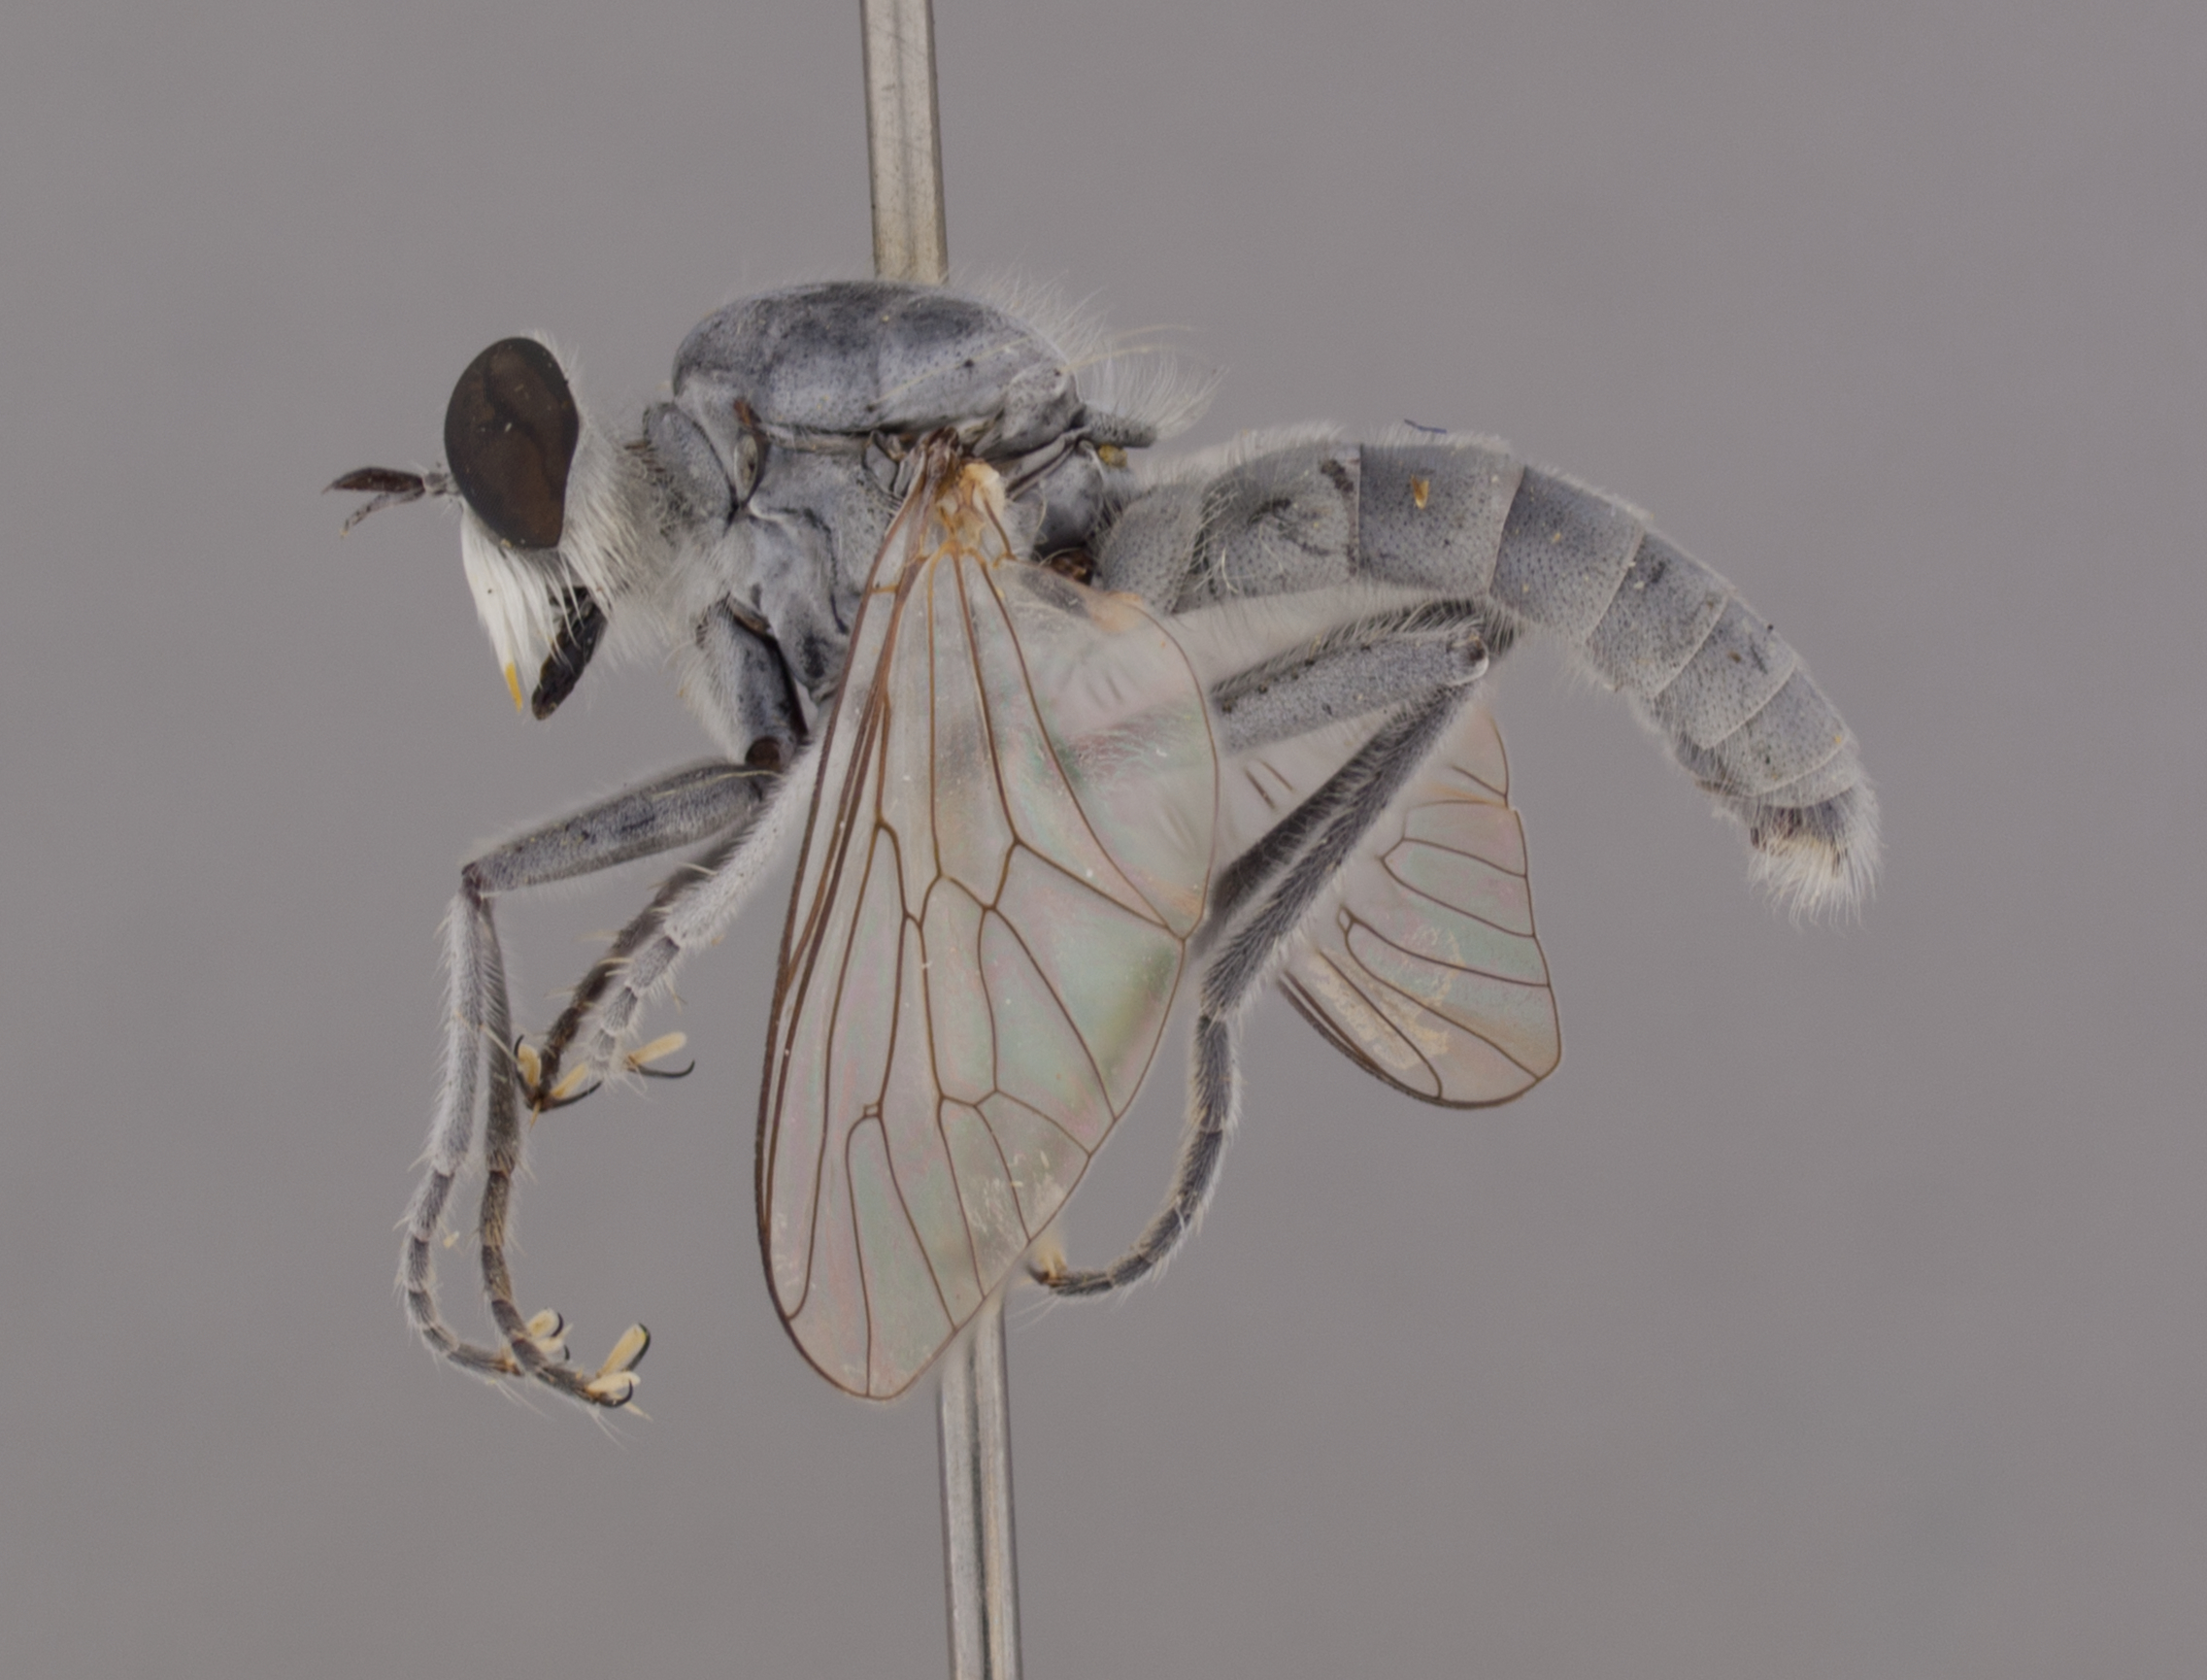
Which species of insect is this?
Clinopogon velatus
